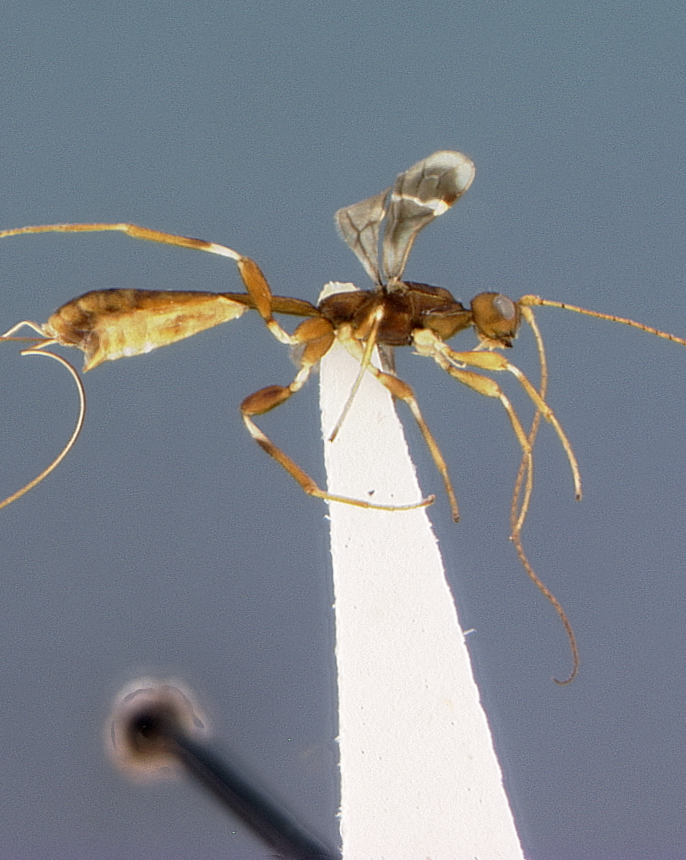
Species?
Spathius calligaster
